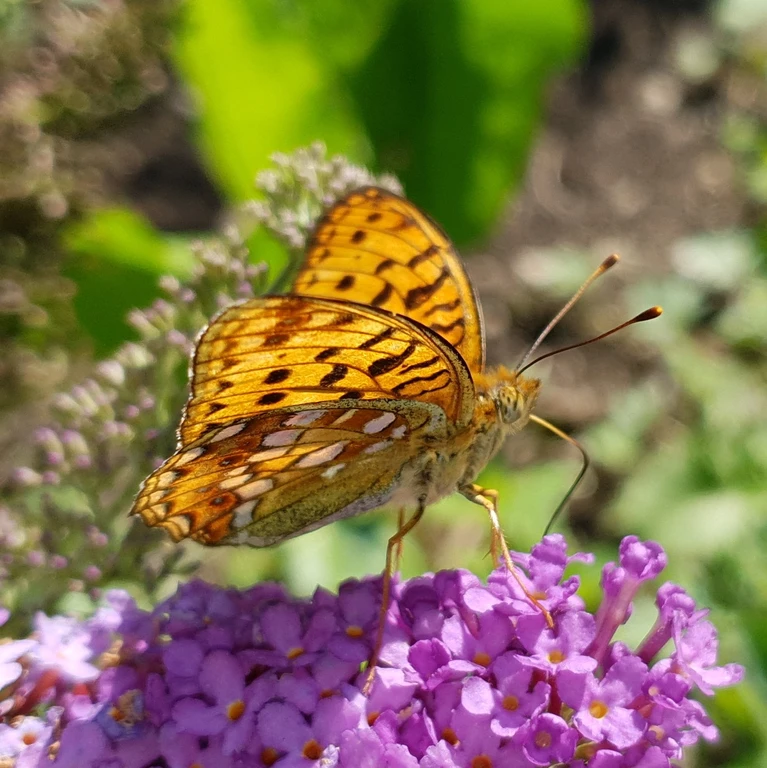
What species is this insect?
Fabriciana adippe
